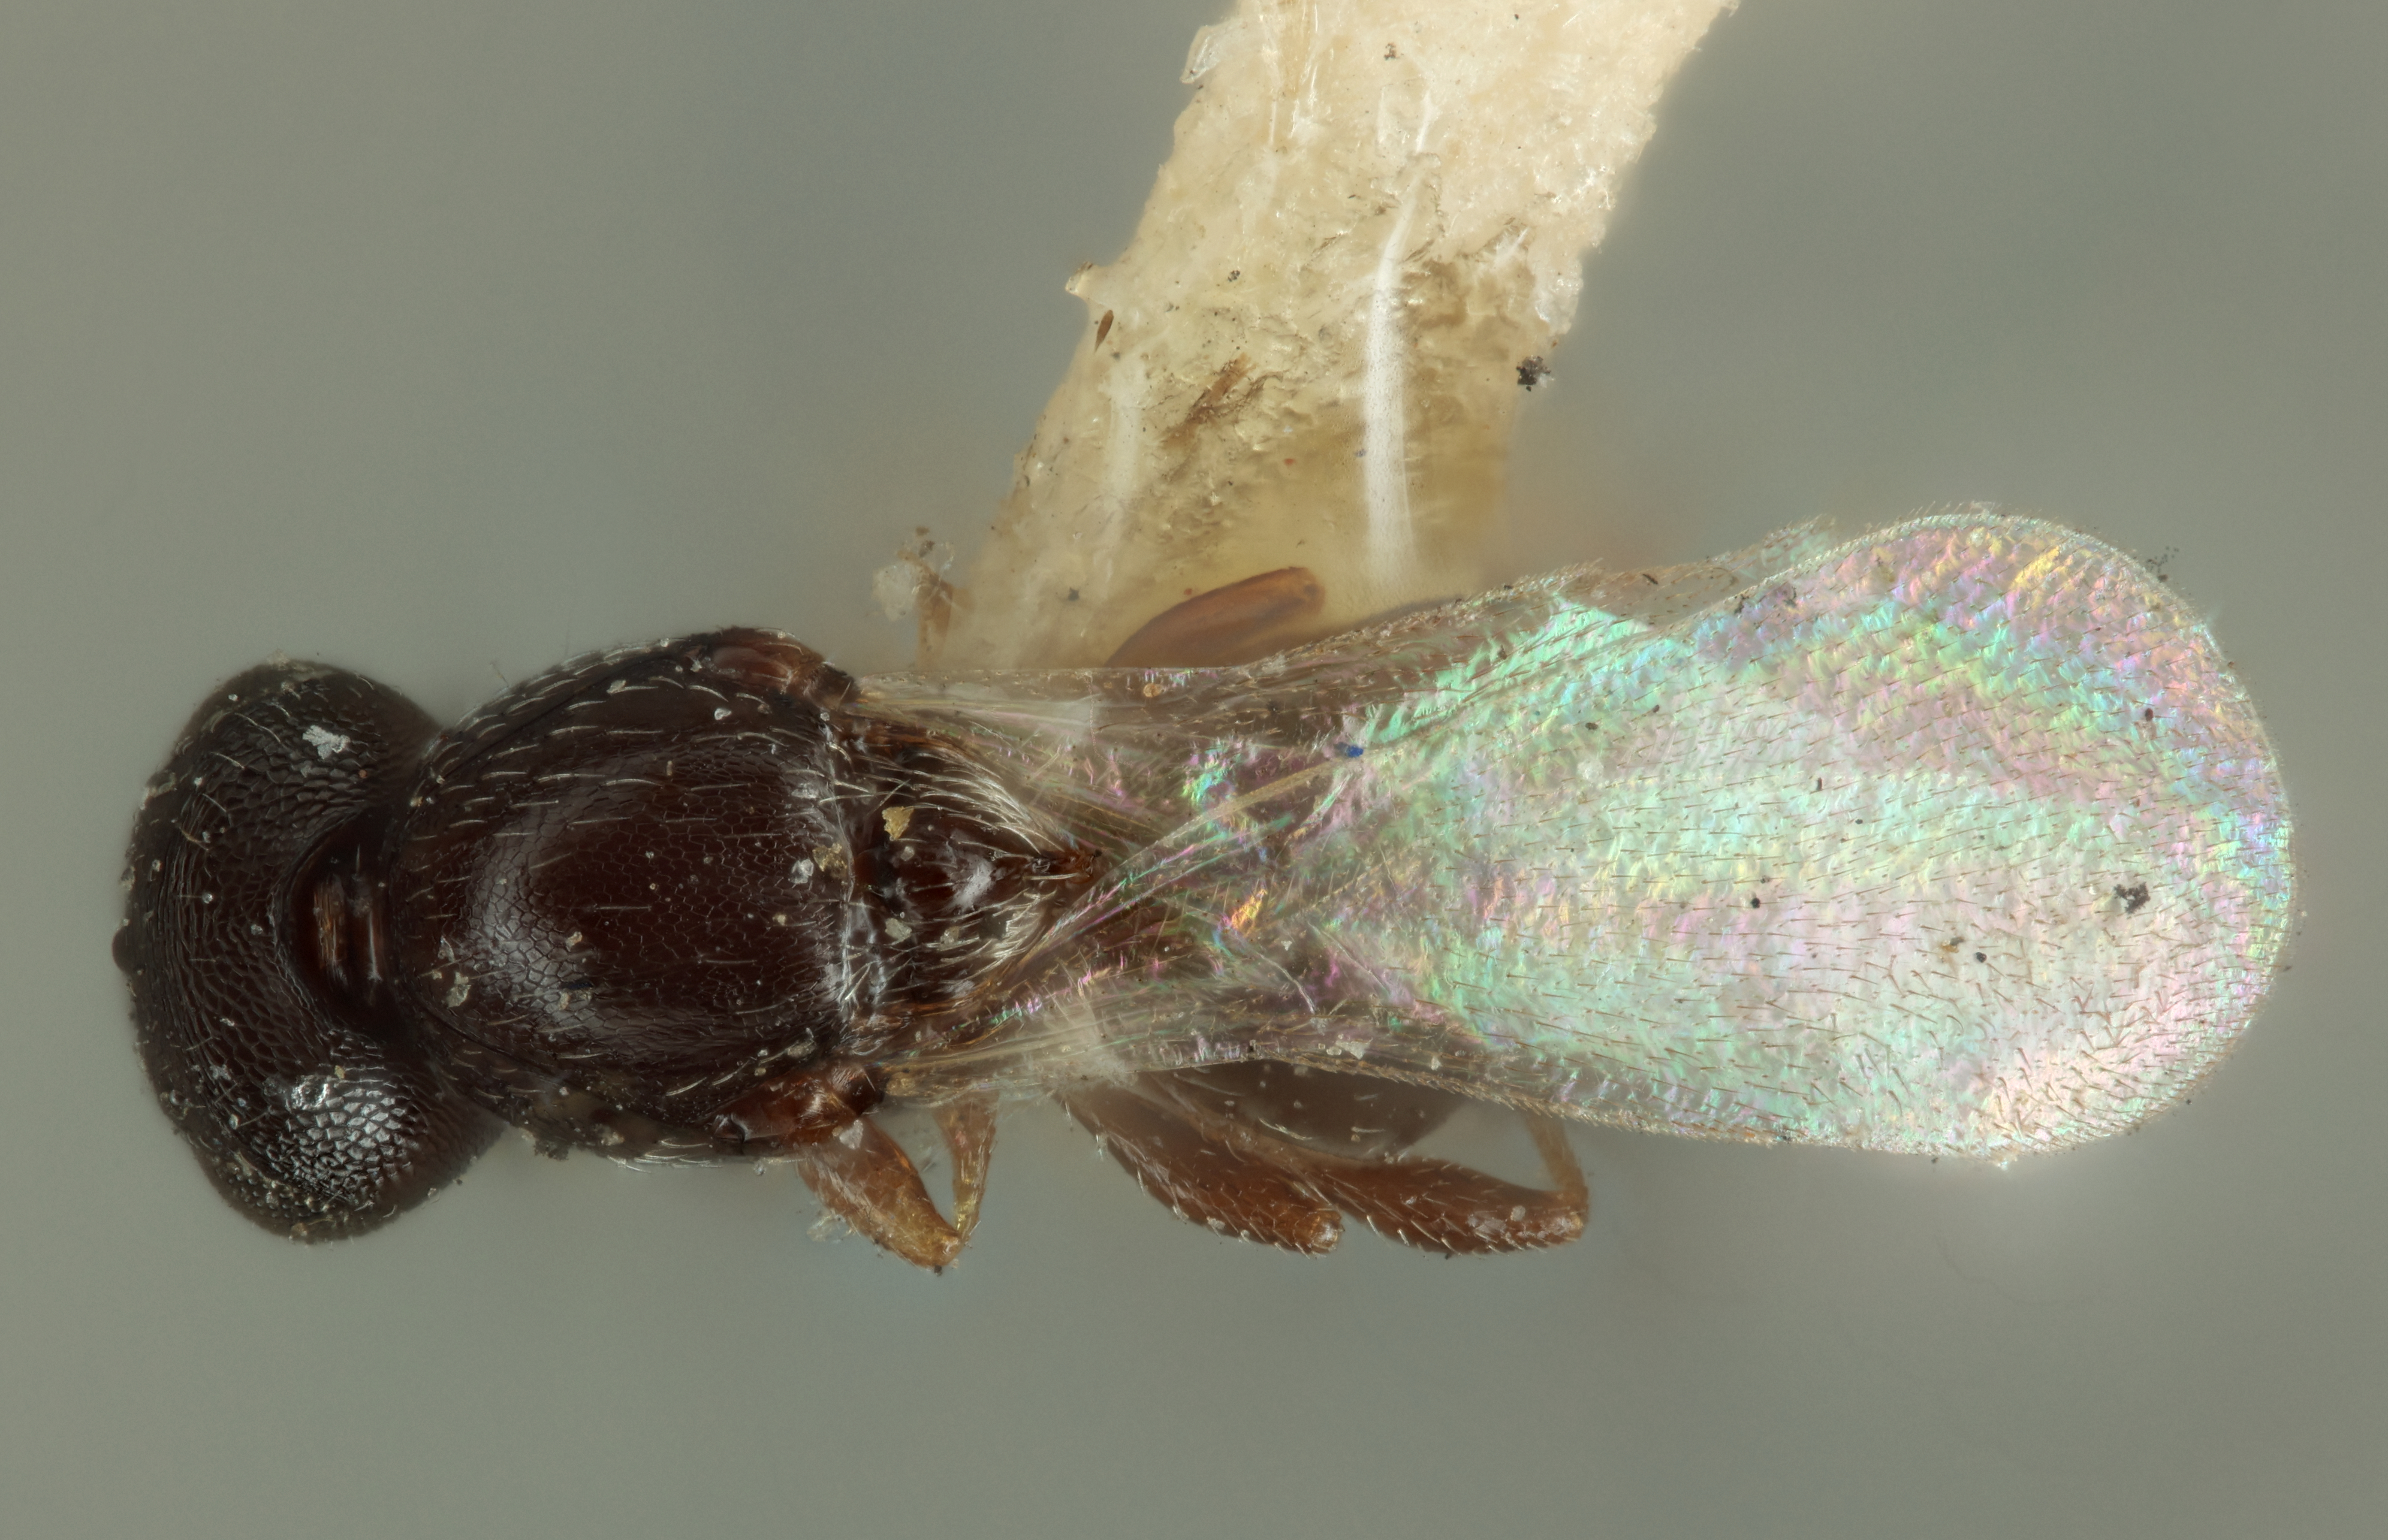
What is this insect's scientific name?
Leptacis breviventris
